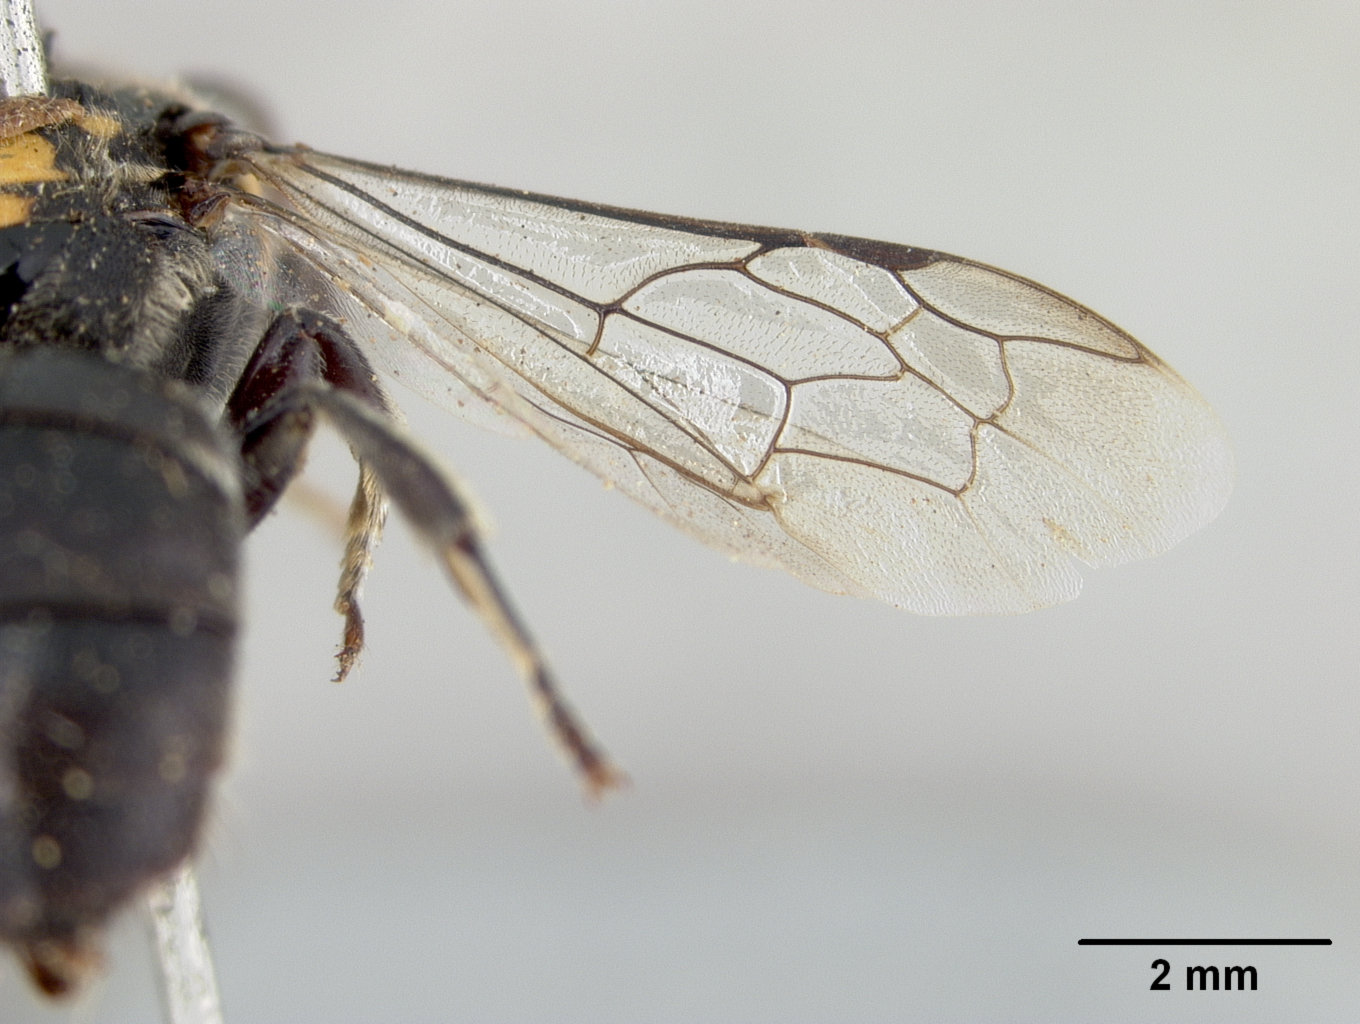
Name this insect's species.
Meroglossa desponsa
